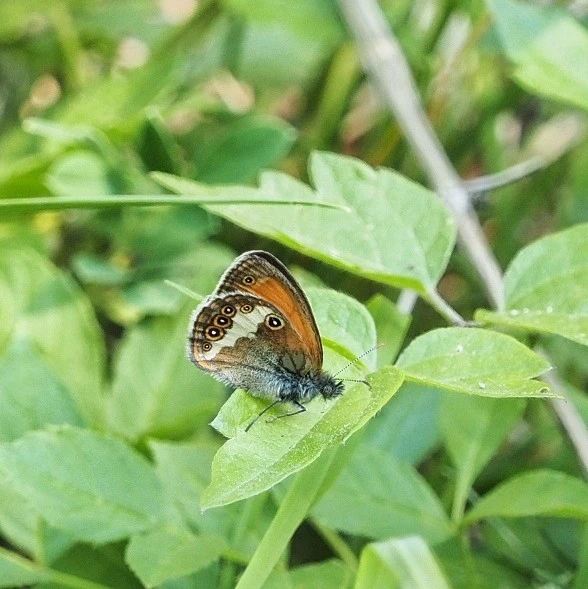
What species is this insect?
Coenonympha arcania
